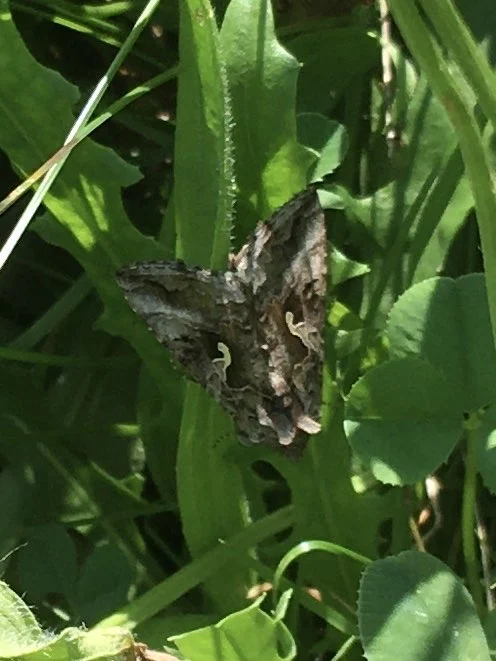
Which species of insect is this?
Autographa gamma
